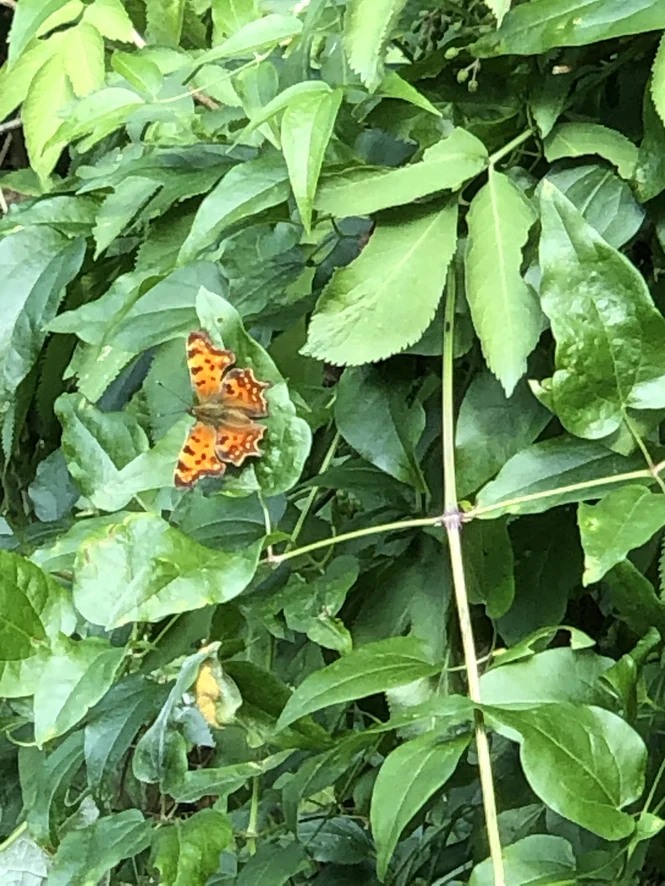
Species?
Polygonia c-album
